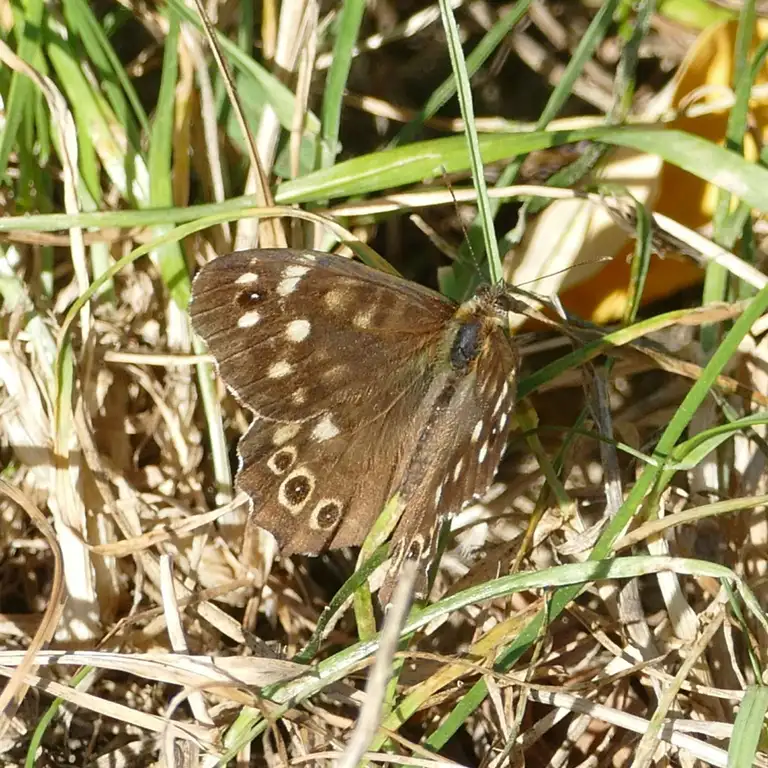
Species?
Pararge aegeria
